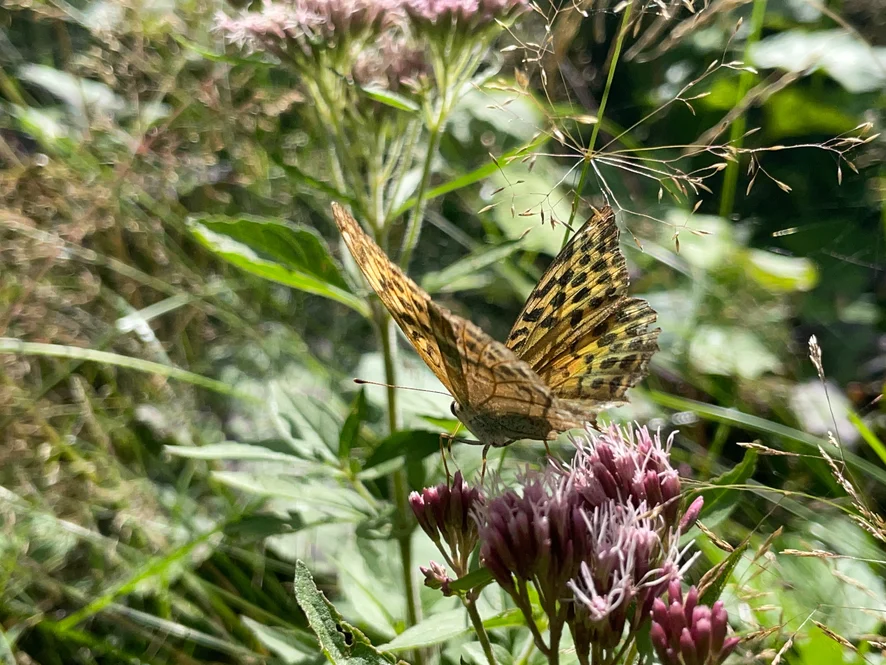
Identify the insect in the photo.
Argynnis paphia
